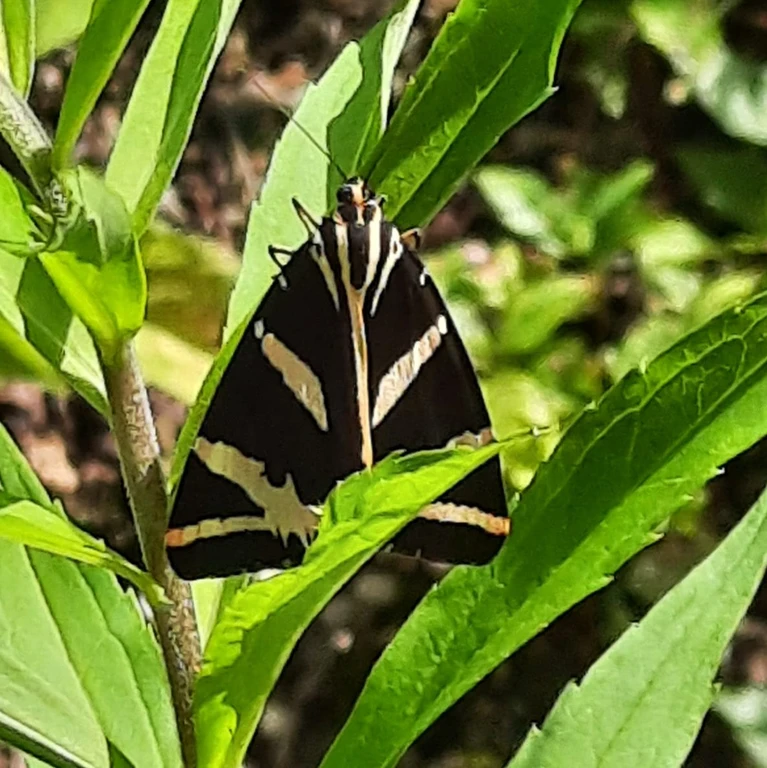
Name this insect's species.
Euplagia quadripunctaria
